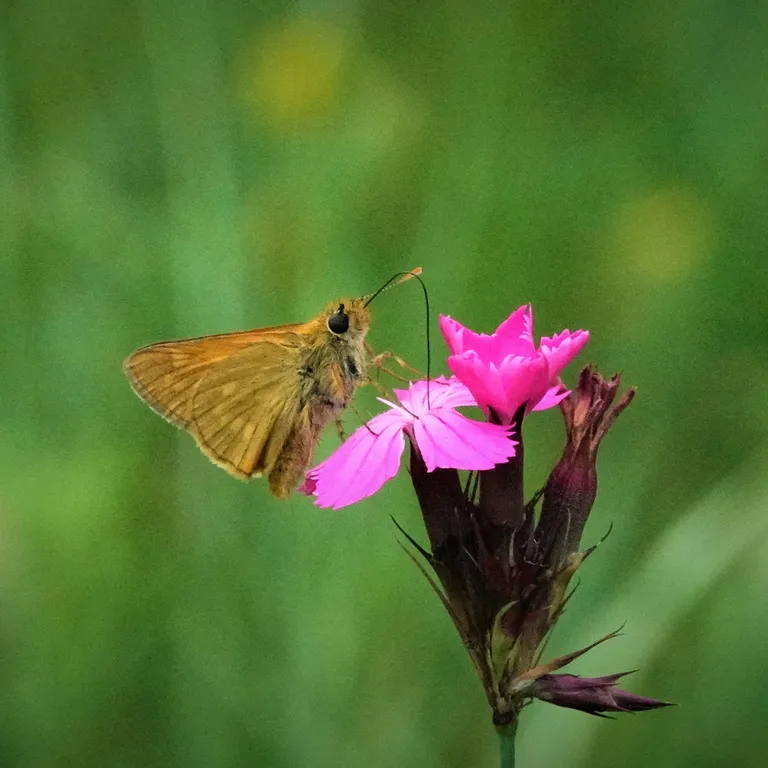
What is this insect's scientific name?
Ochlodes sylvanus (also Ochlodes venata)
